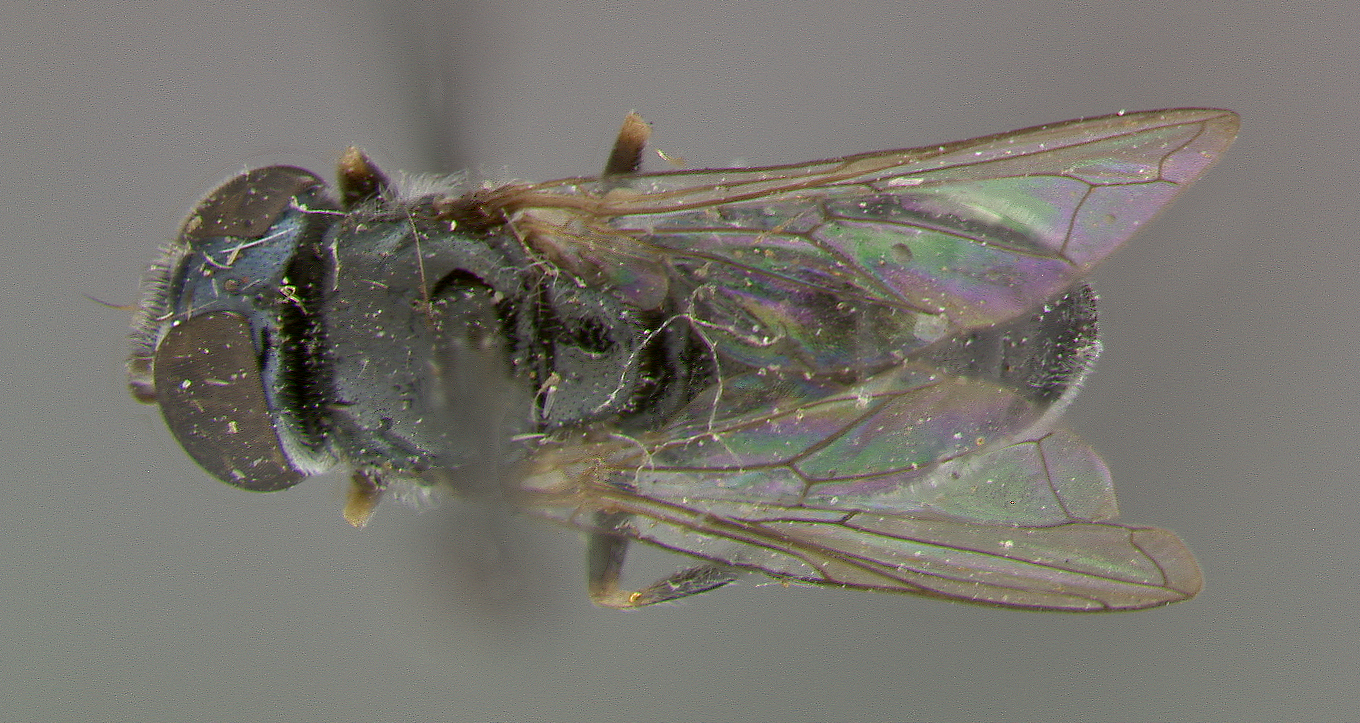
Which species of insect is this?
Cnemodon albipleura
